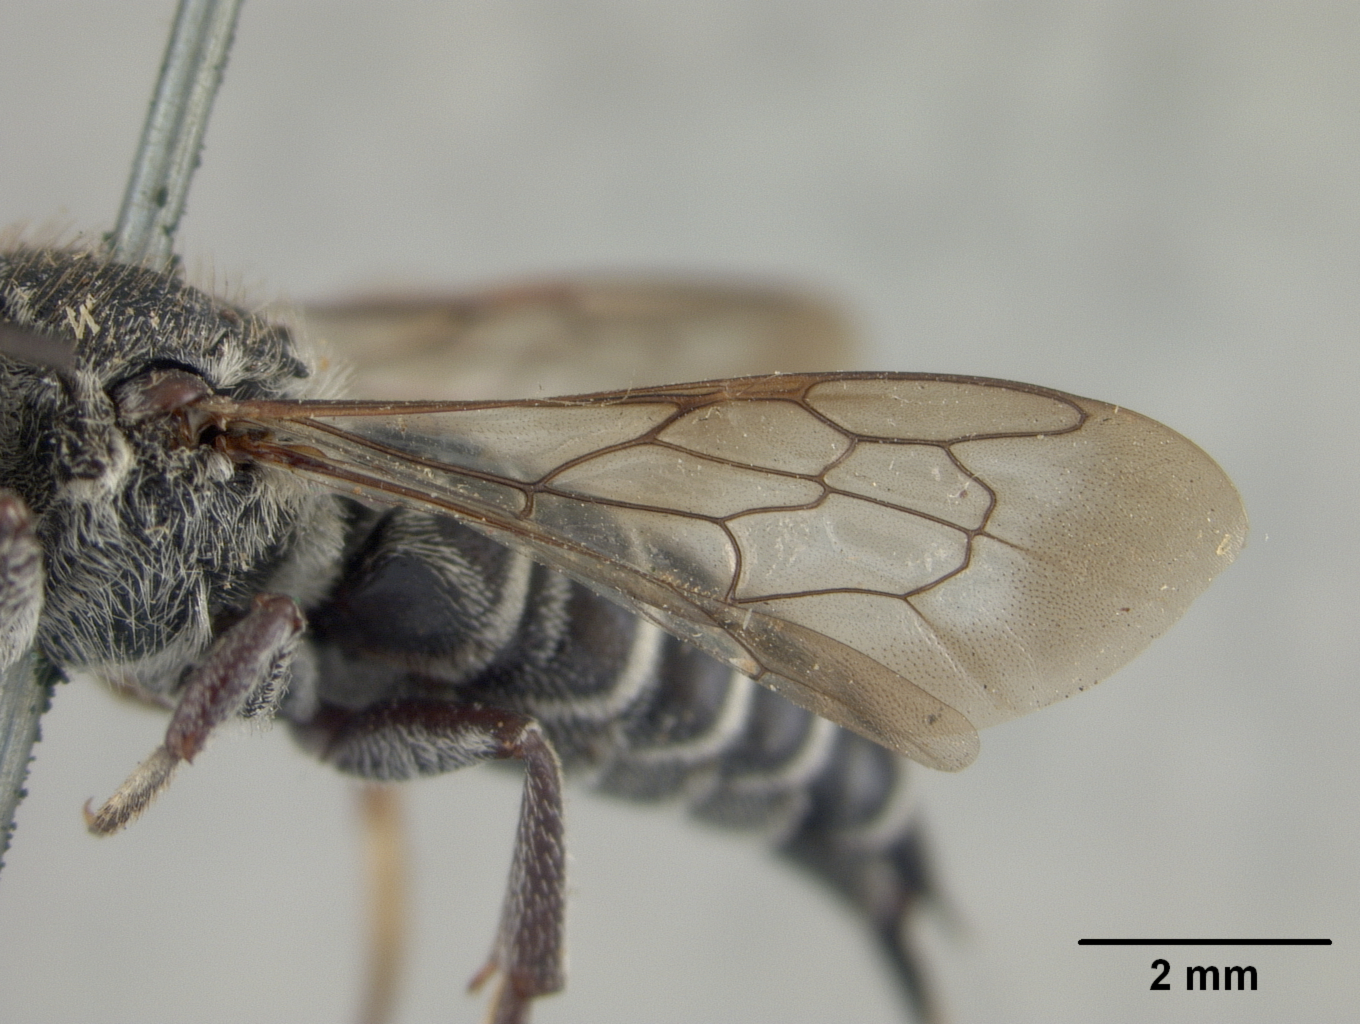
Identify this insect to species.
Coelioxys cockerelli
